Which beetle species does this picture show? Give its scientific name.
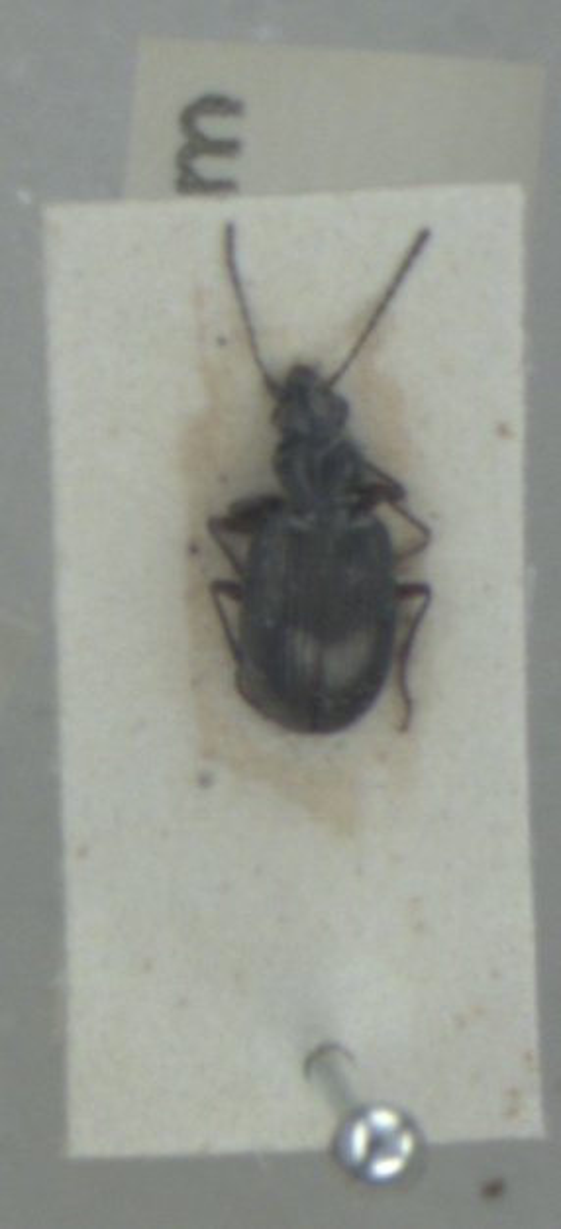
Bembidion punctulatum
